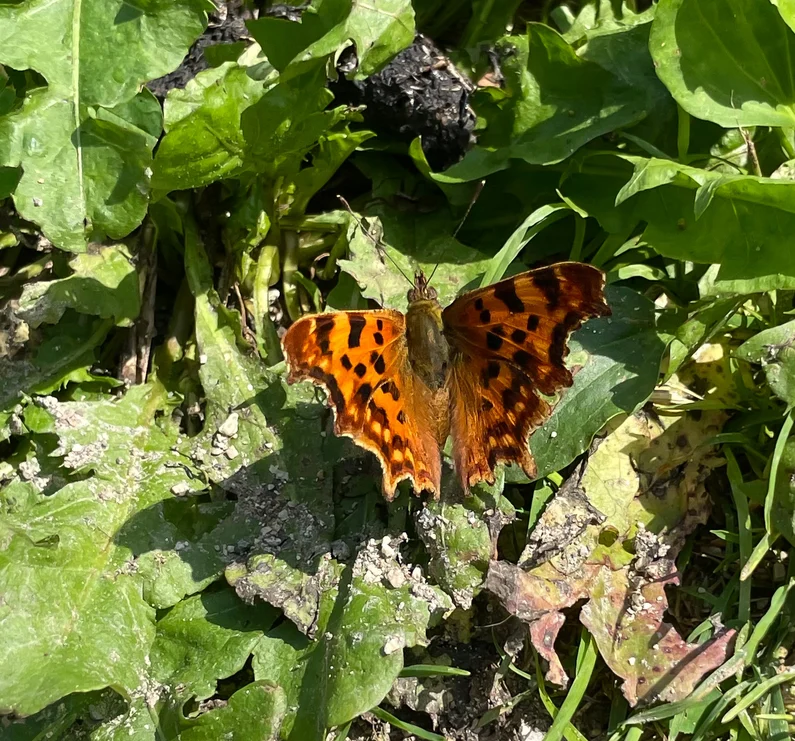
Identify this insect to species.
Polygonia c-album
